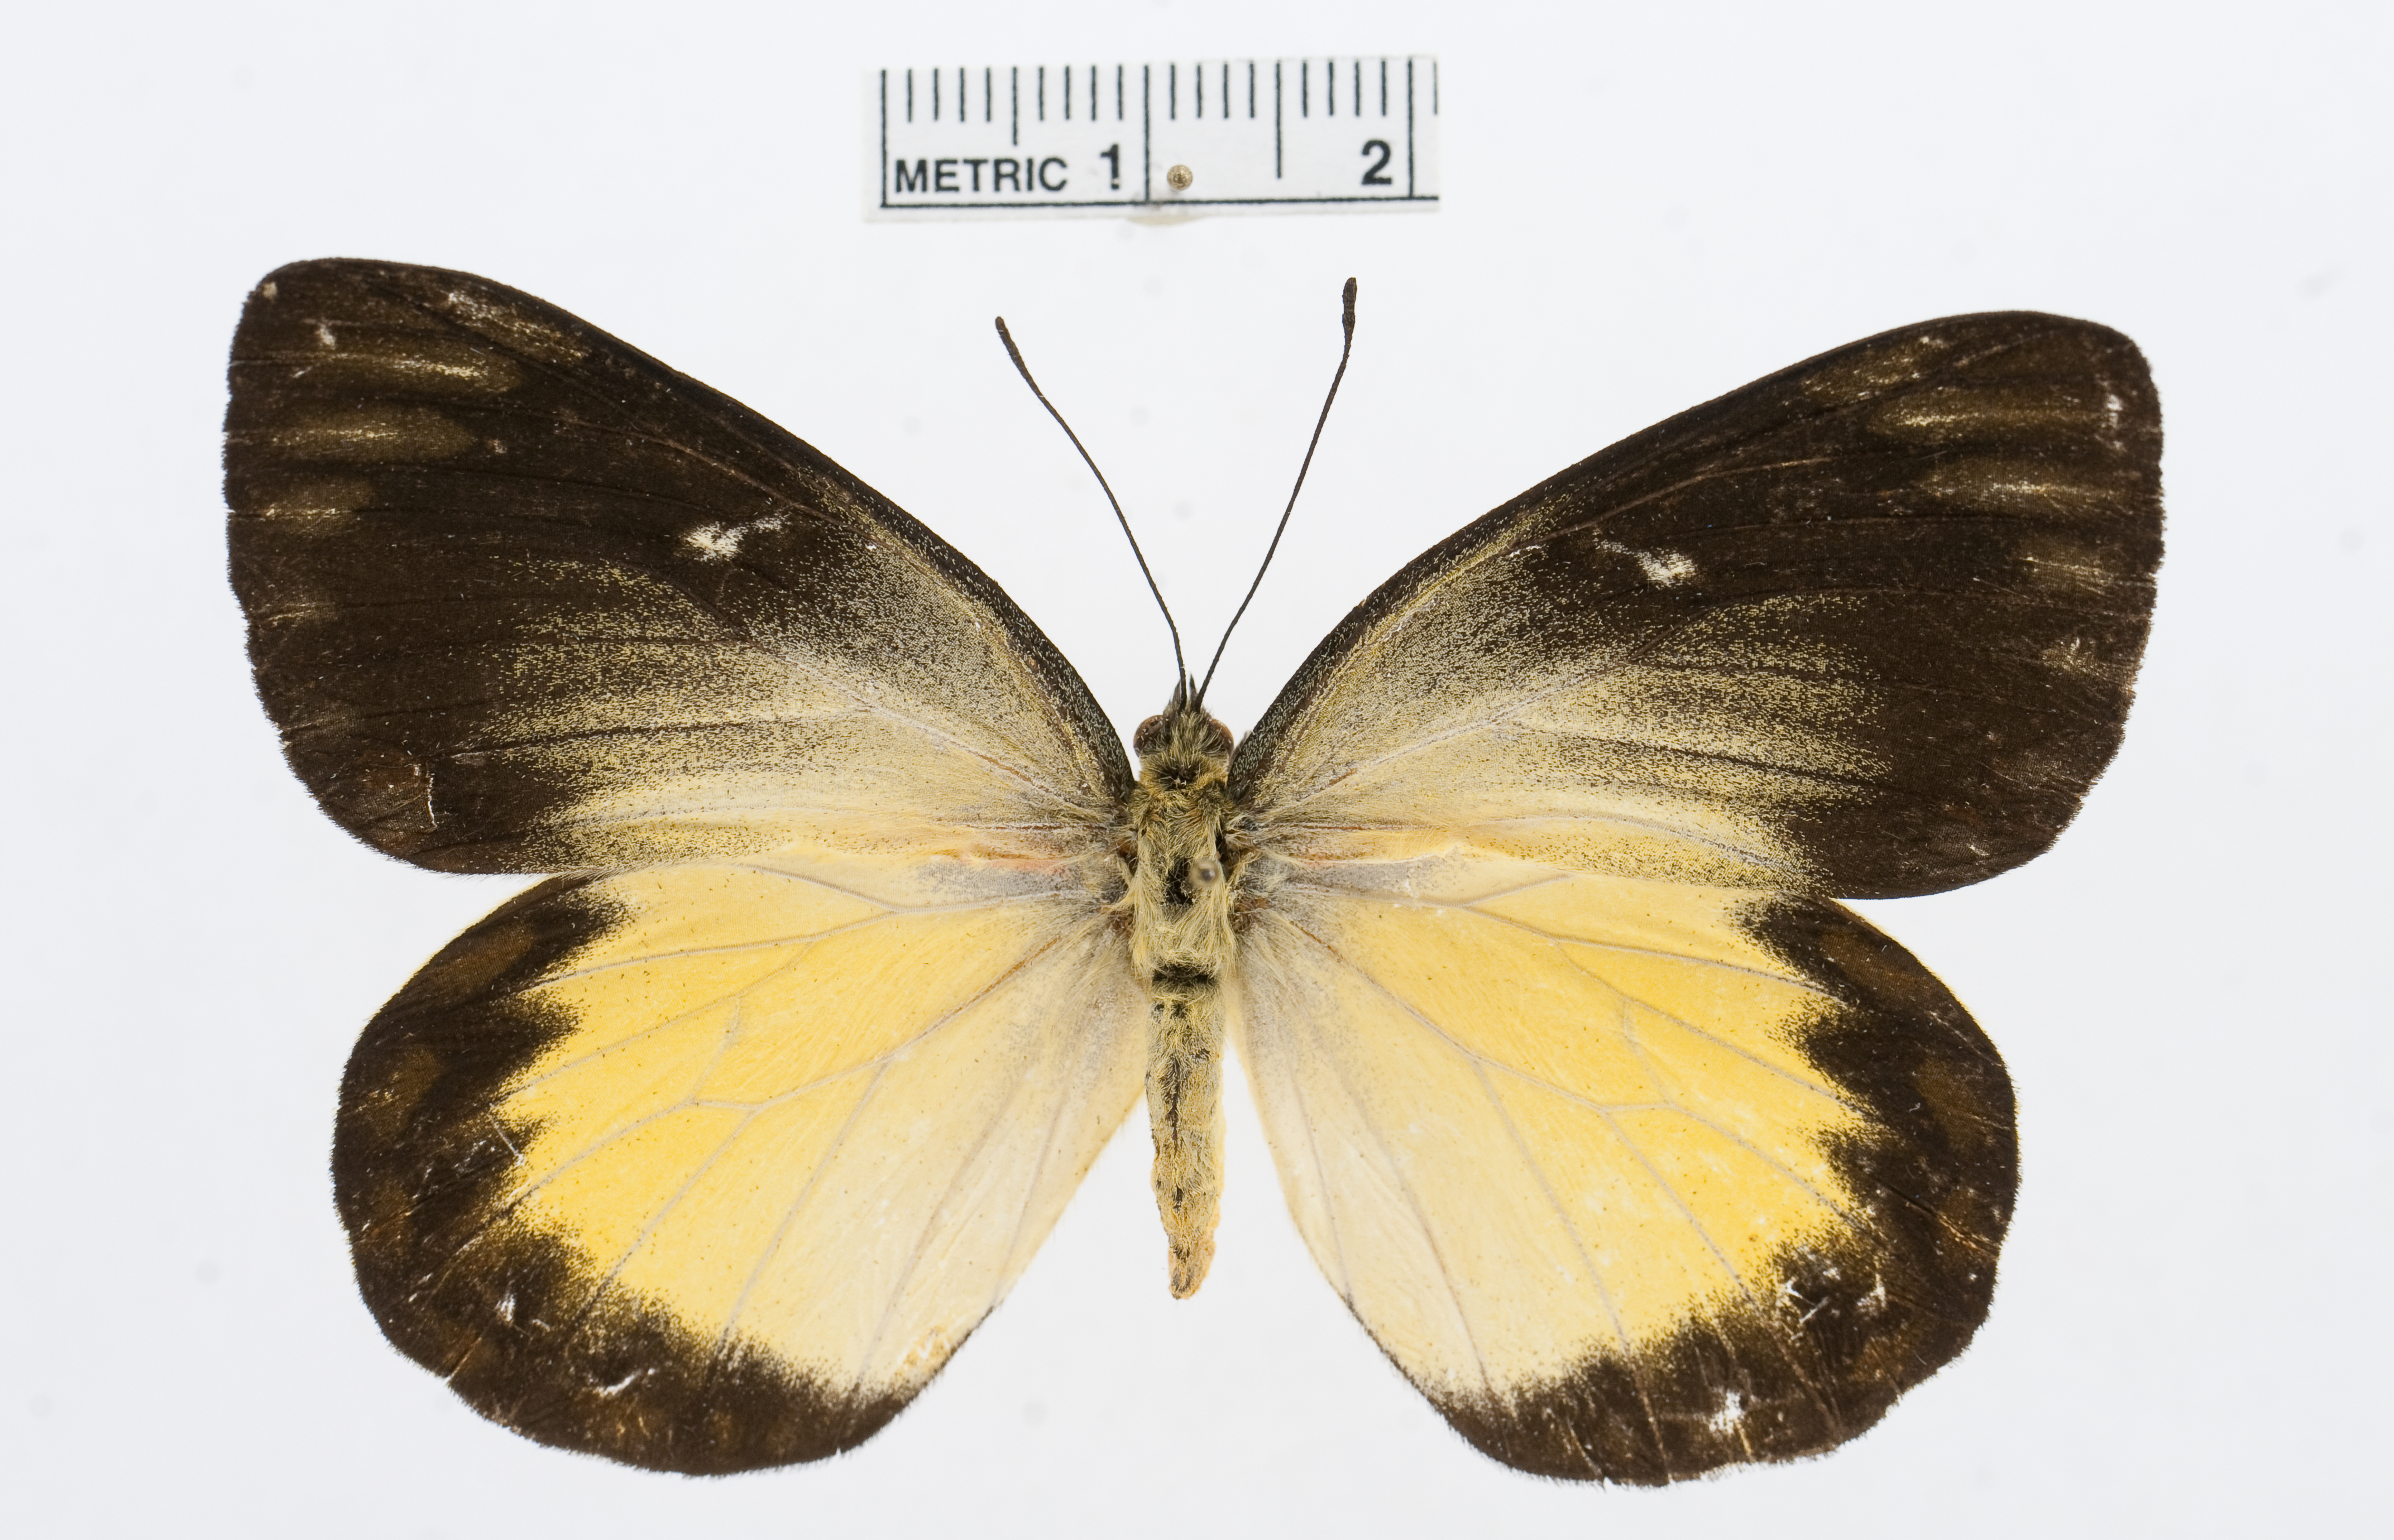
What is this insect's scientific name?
Delias belisama
